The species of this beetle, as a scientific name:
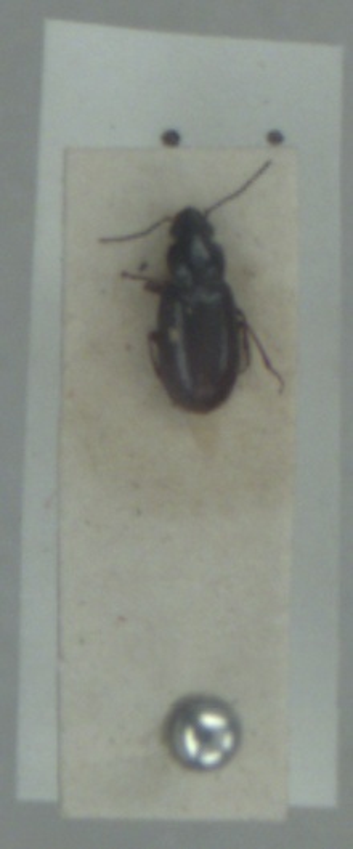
Acupalpus brunnipes
